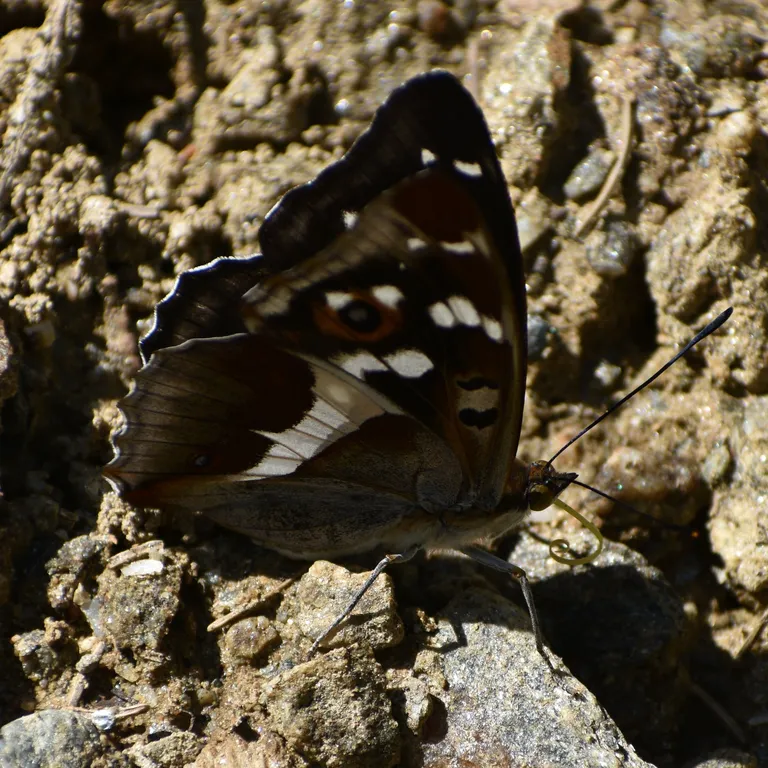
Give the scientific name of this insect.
Apatura iris
